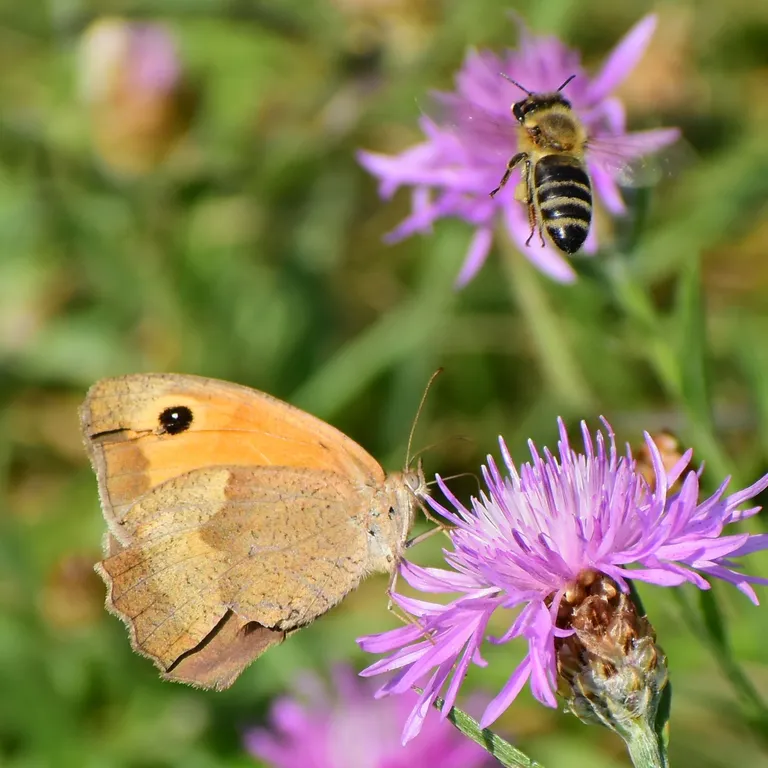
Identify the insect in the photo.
Maniola jurtina
